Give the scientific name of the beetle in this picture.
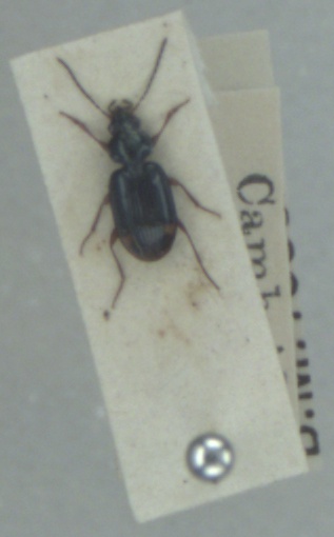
Bembidion biguttatum
